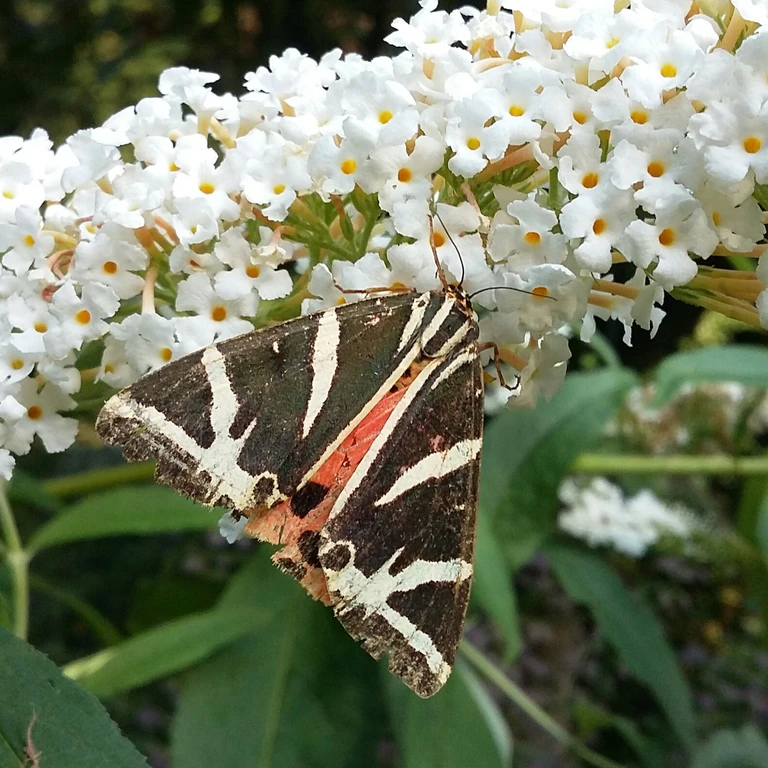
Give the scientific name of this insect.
Euplagia quadripunctaria
